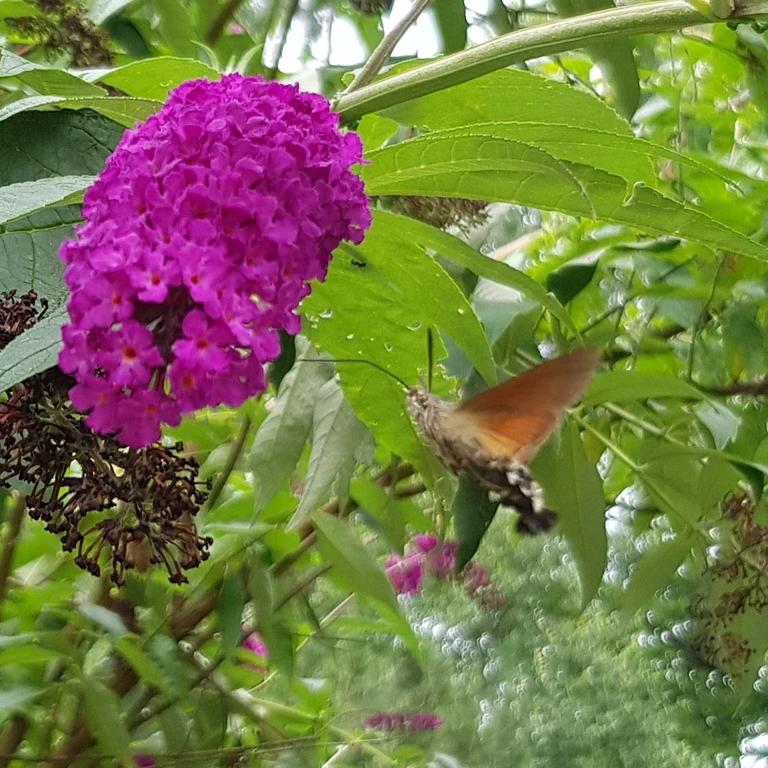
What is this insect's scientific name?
Macroglossum stellatarum
